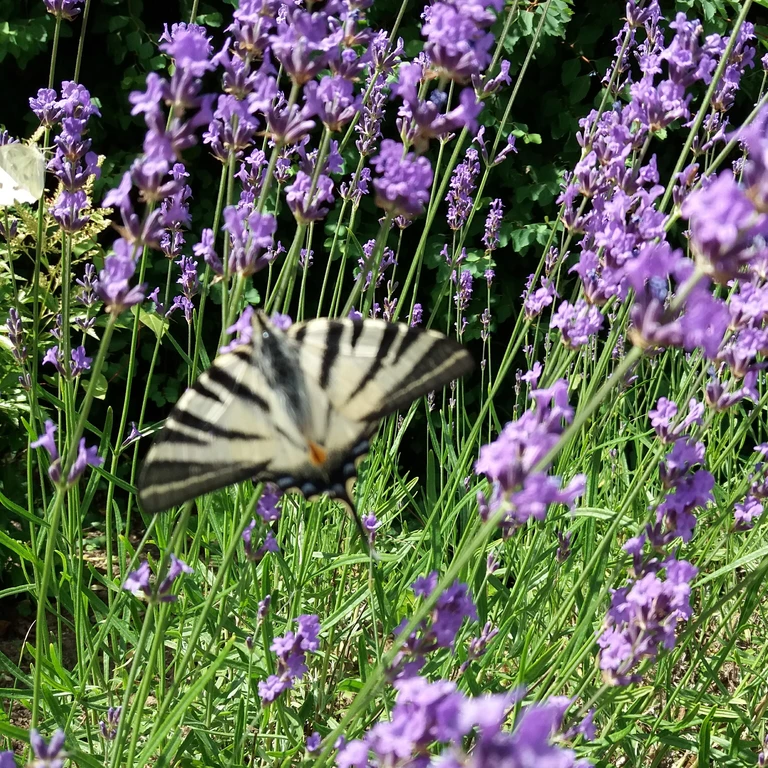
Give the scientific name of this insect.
Iphiclides podalirius
